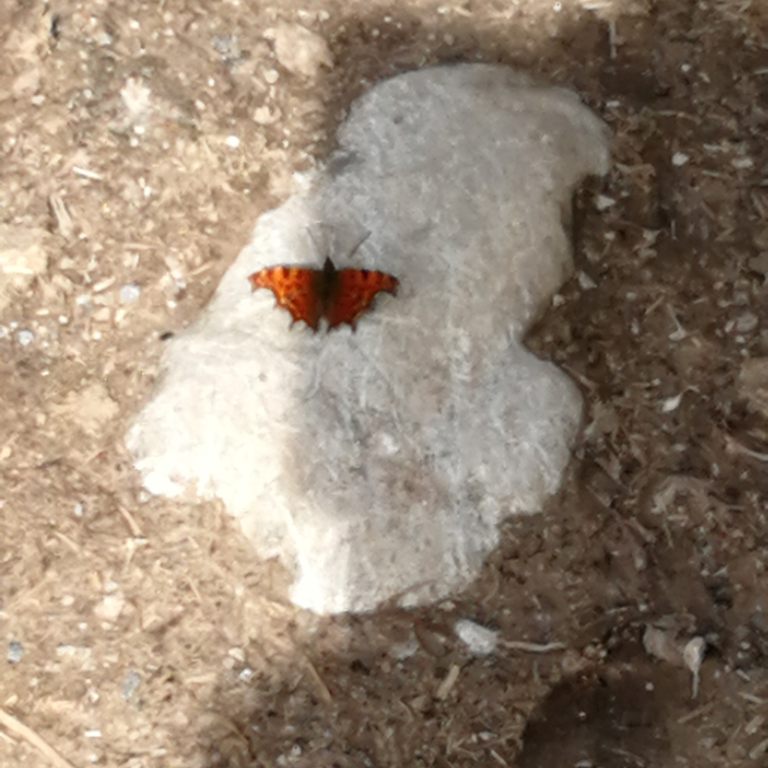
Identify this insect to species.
Polygonia c-album
